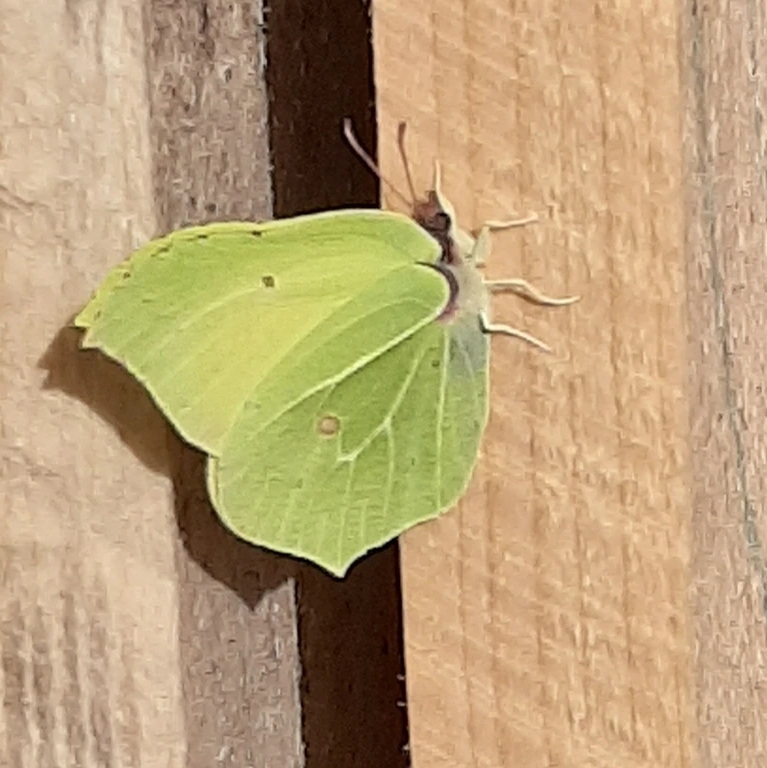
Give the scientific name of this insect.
Gonepteryx rhamni
